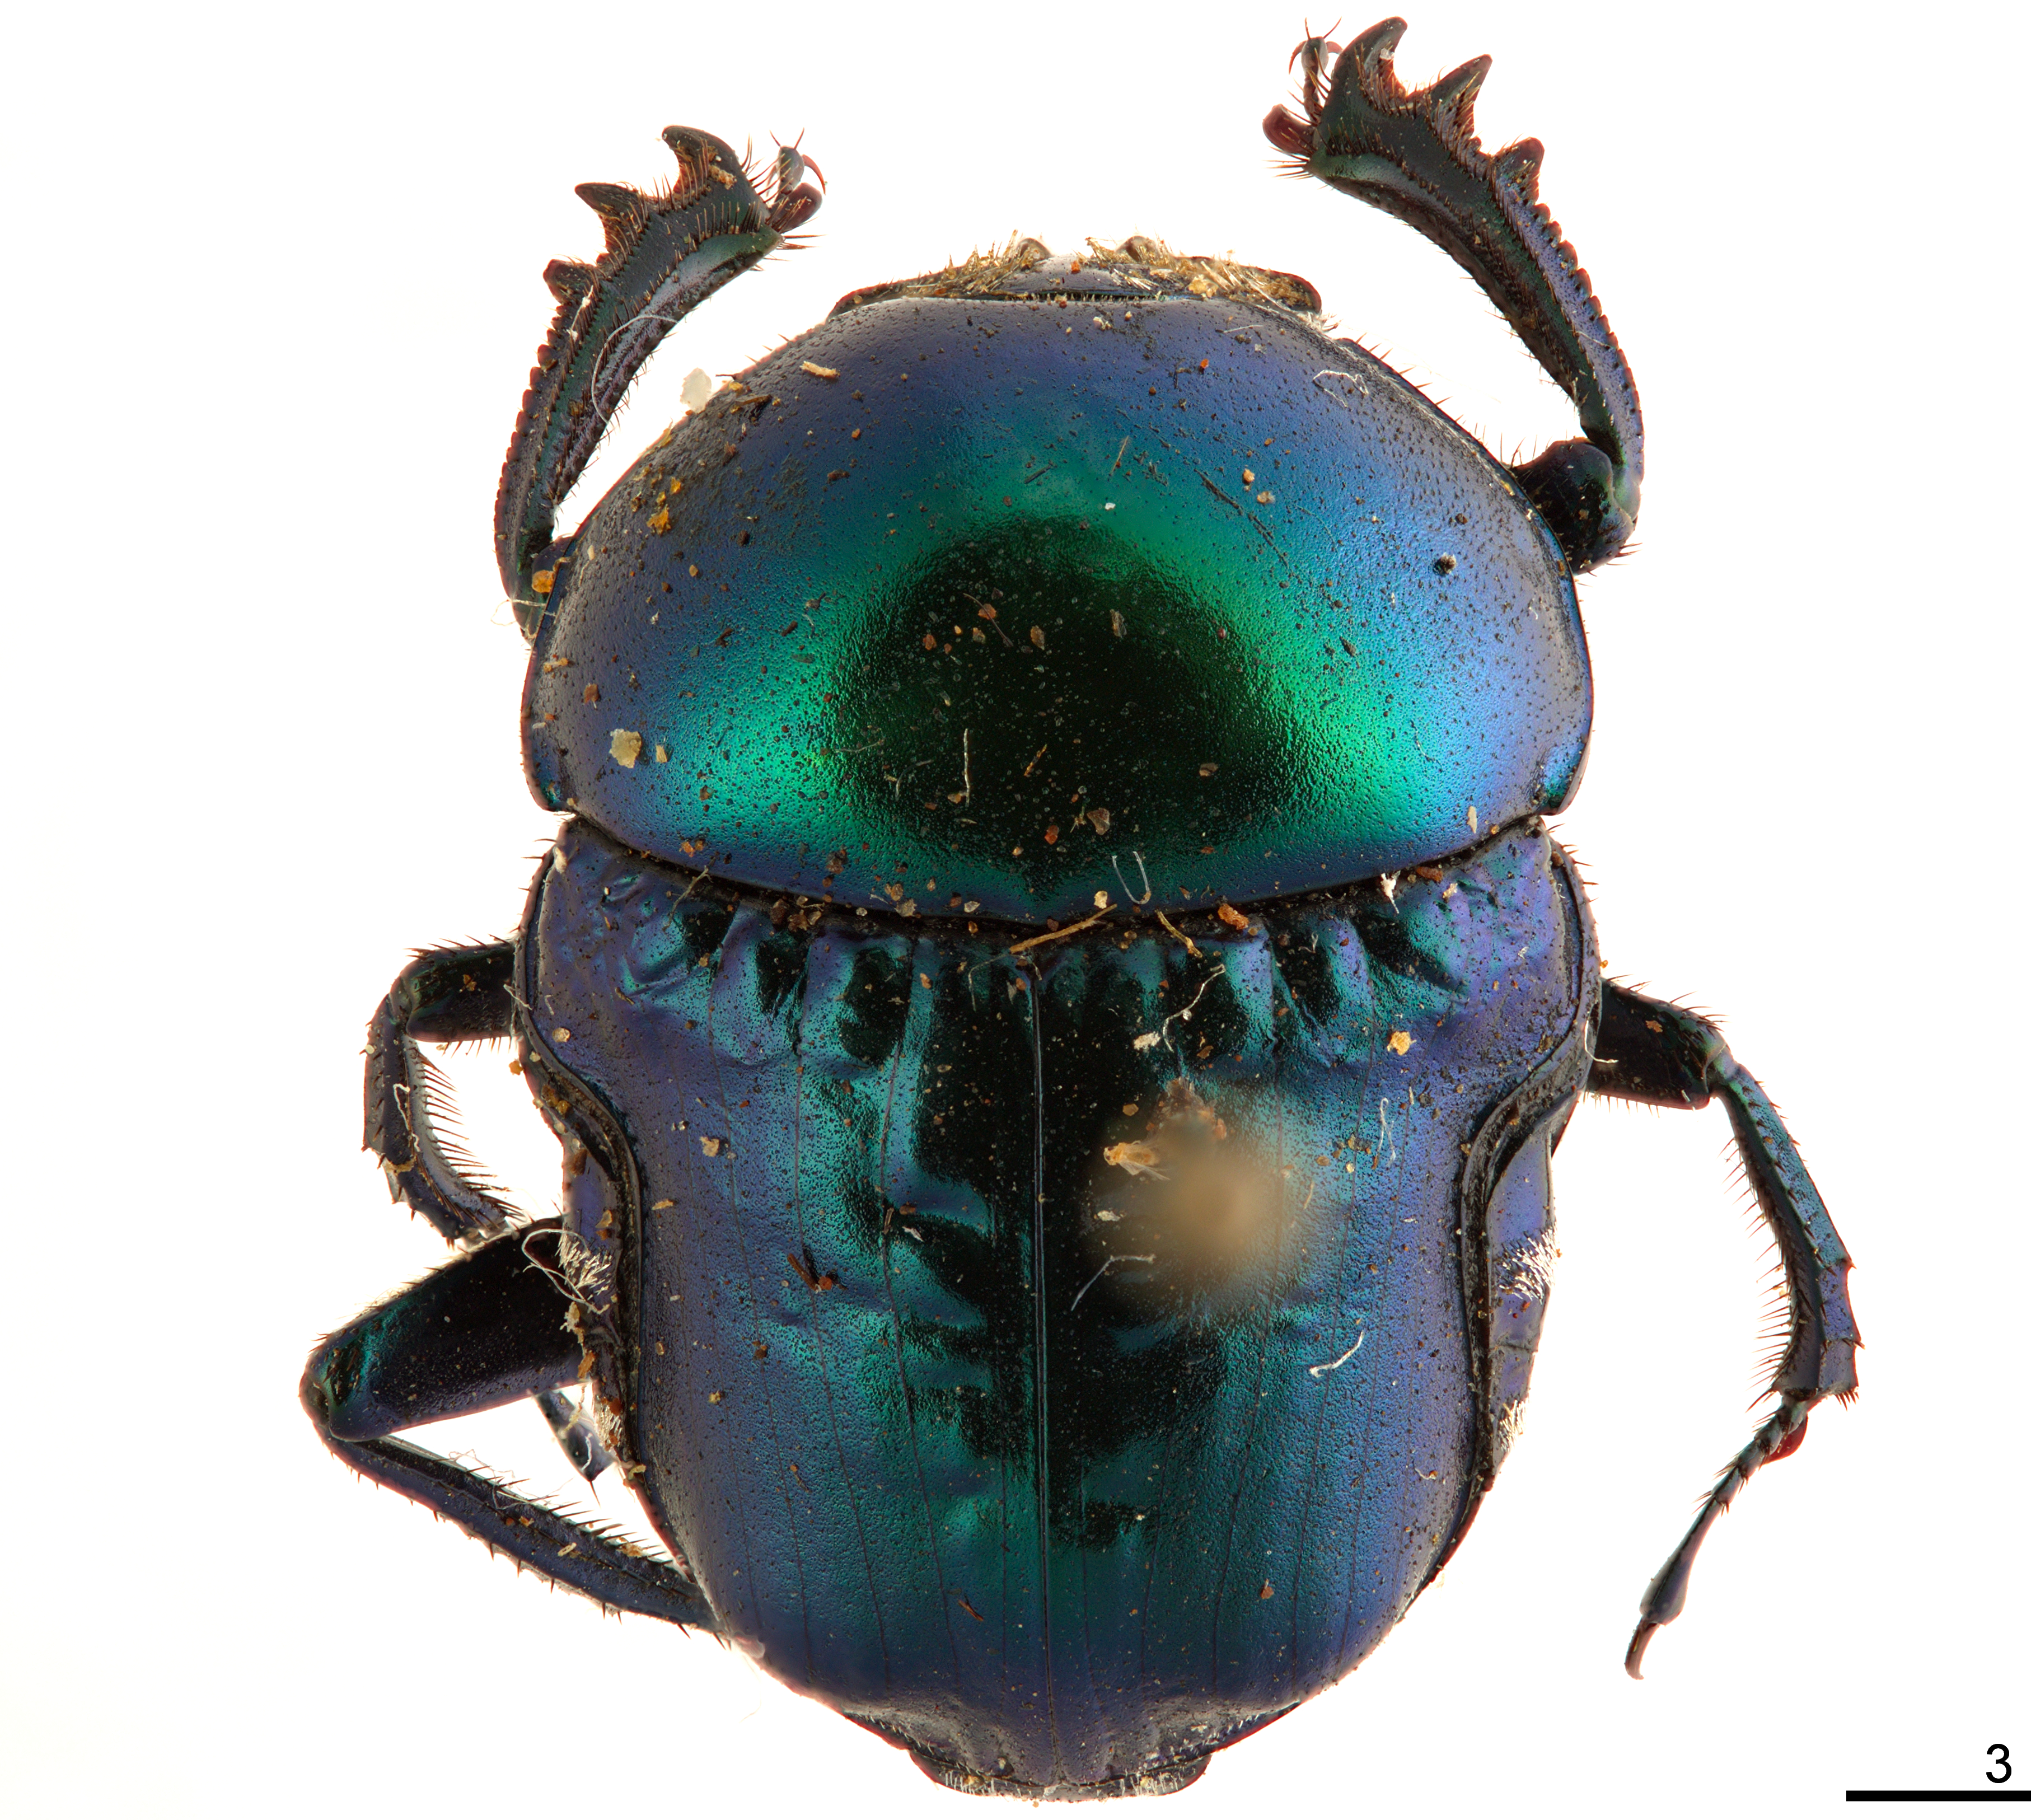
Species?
Gymnopleurus sericeifrons
